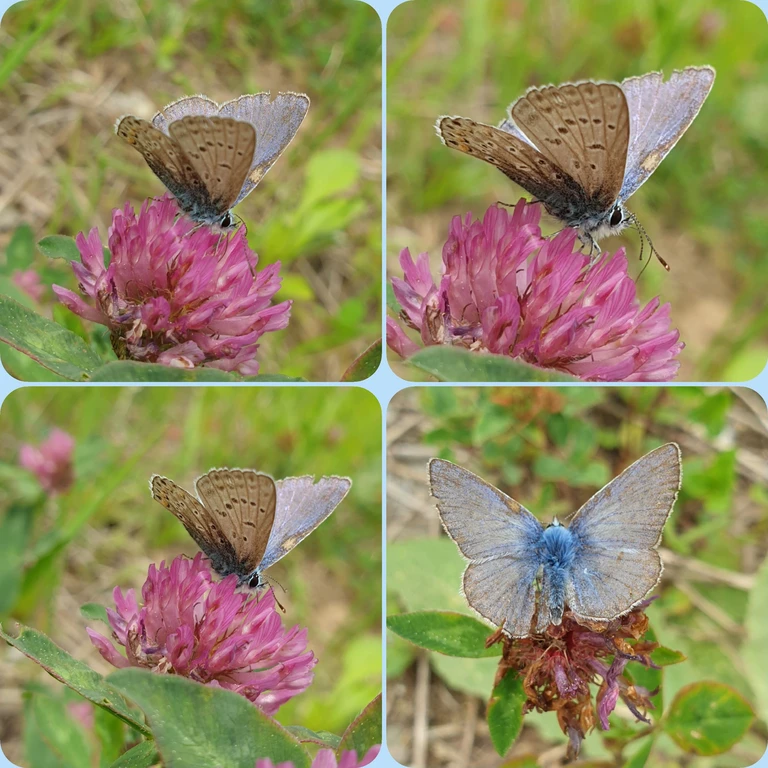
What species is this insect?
Polyommatus icarus
